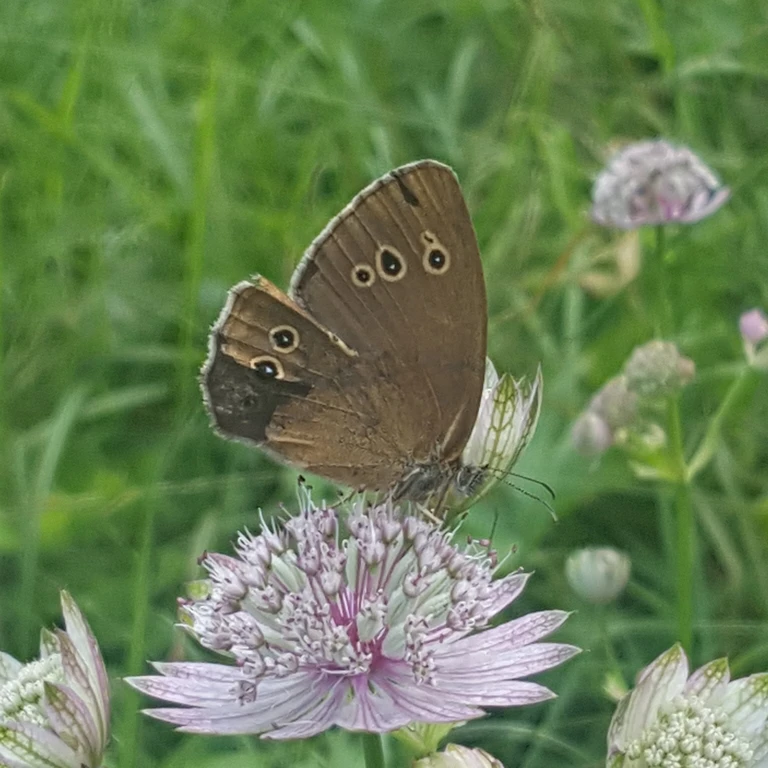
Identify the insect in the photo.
Aphantopus hyperantus
